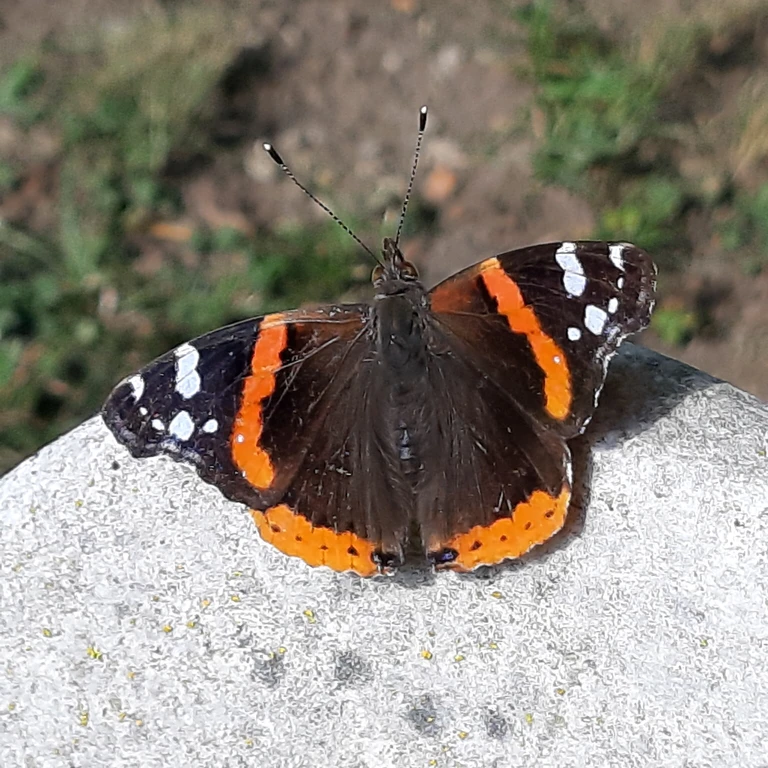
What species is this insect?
Vanessa atalanta
